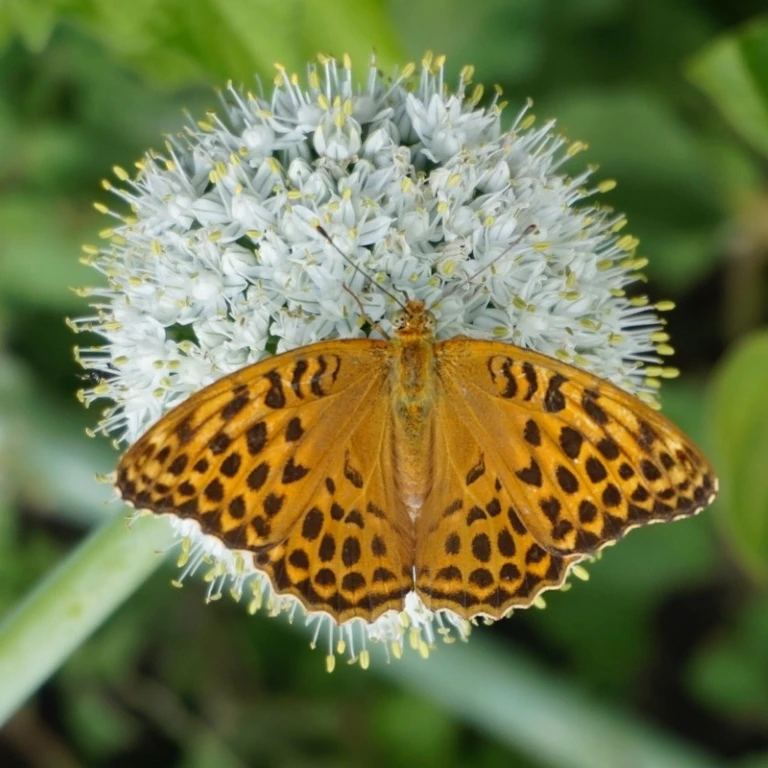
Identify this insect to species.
Argynnis paphia
